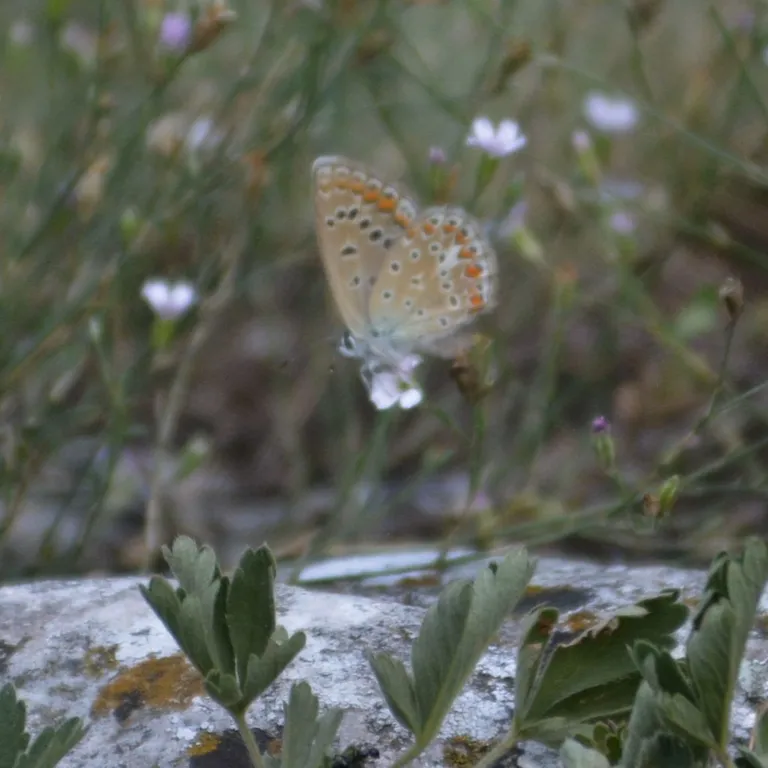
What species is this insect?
Polyommatus icarus
